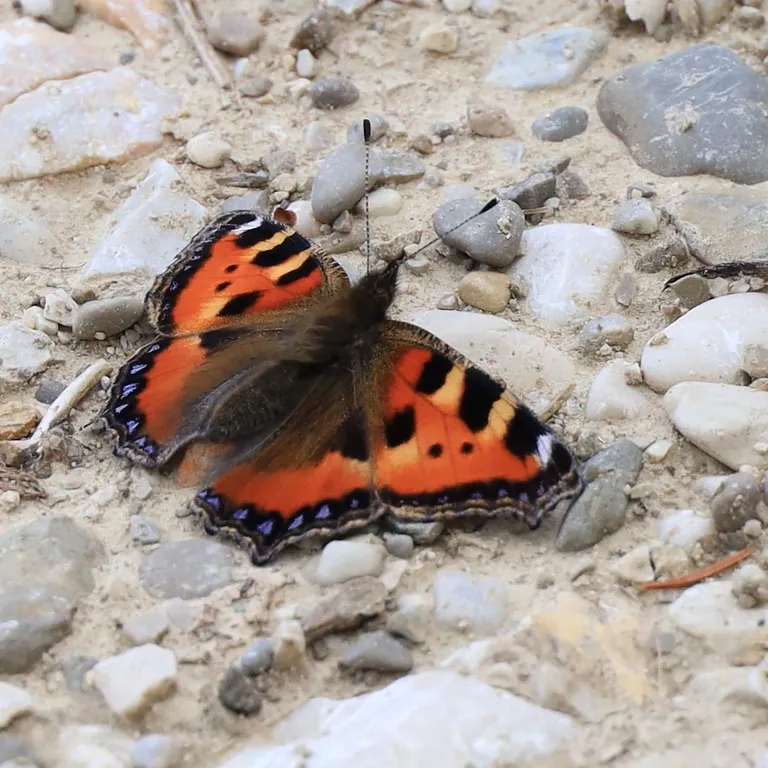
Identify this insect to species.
Aglais urticae
